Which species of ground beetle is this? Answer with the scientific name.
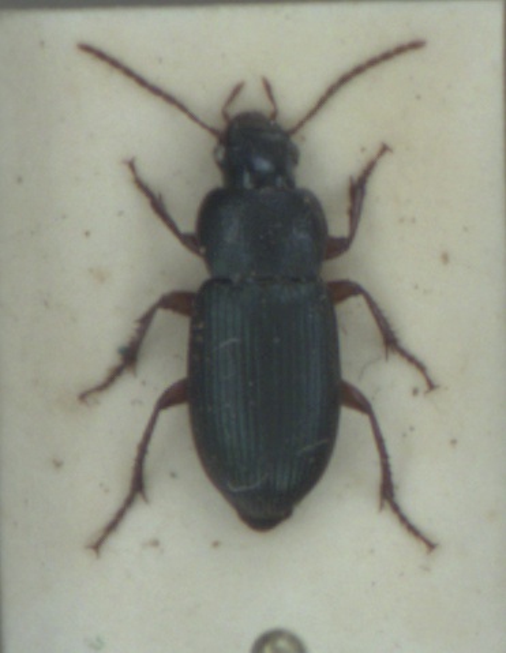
Ophonus azureus
